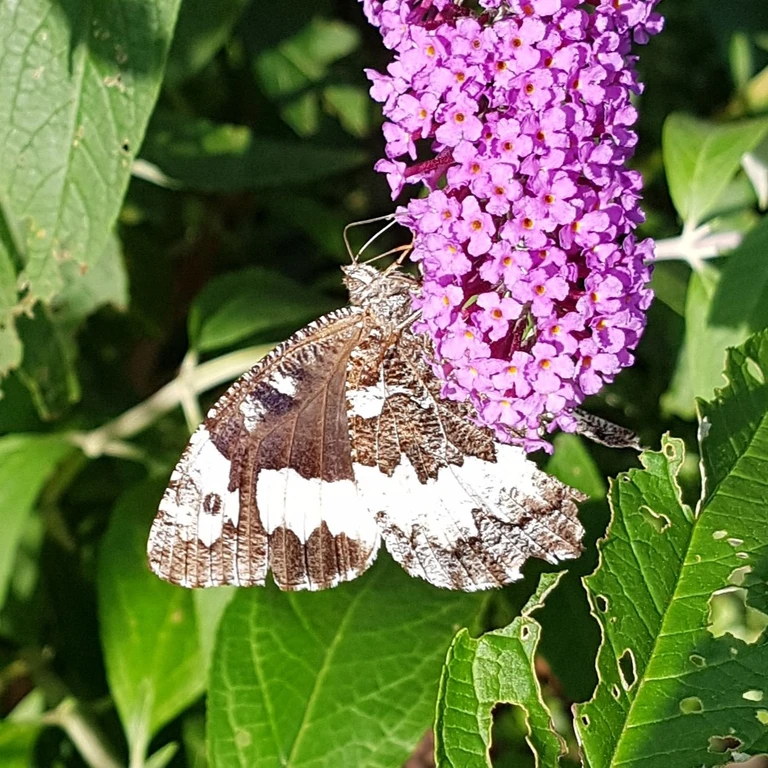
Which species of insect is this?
Brintesia circe
